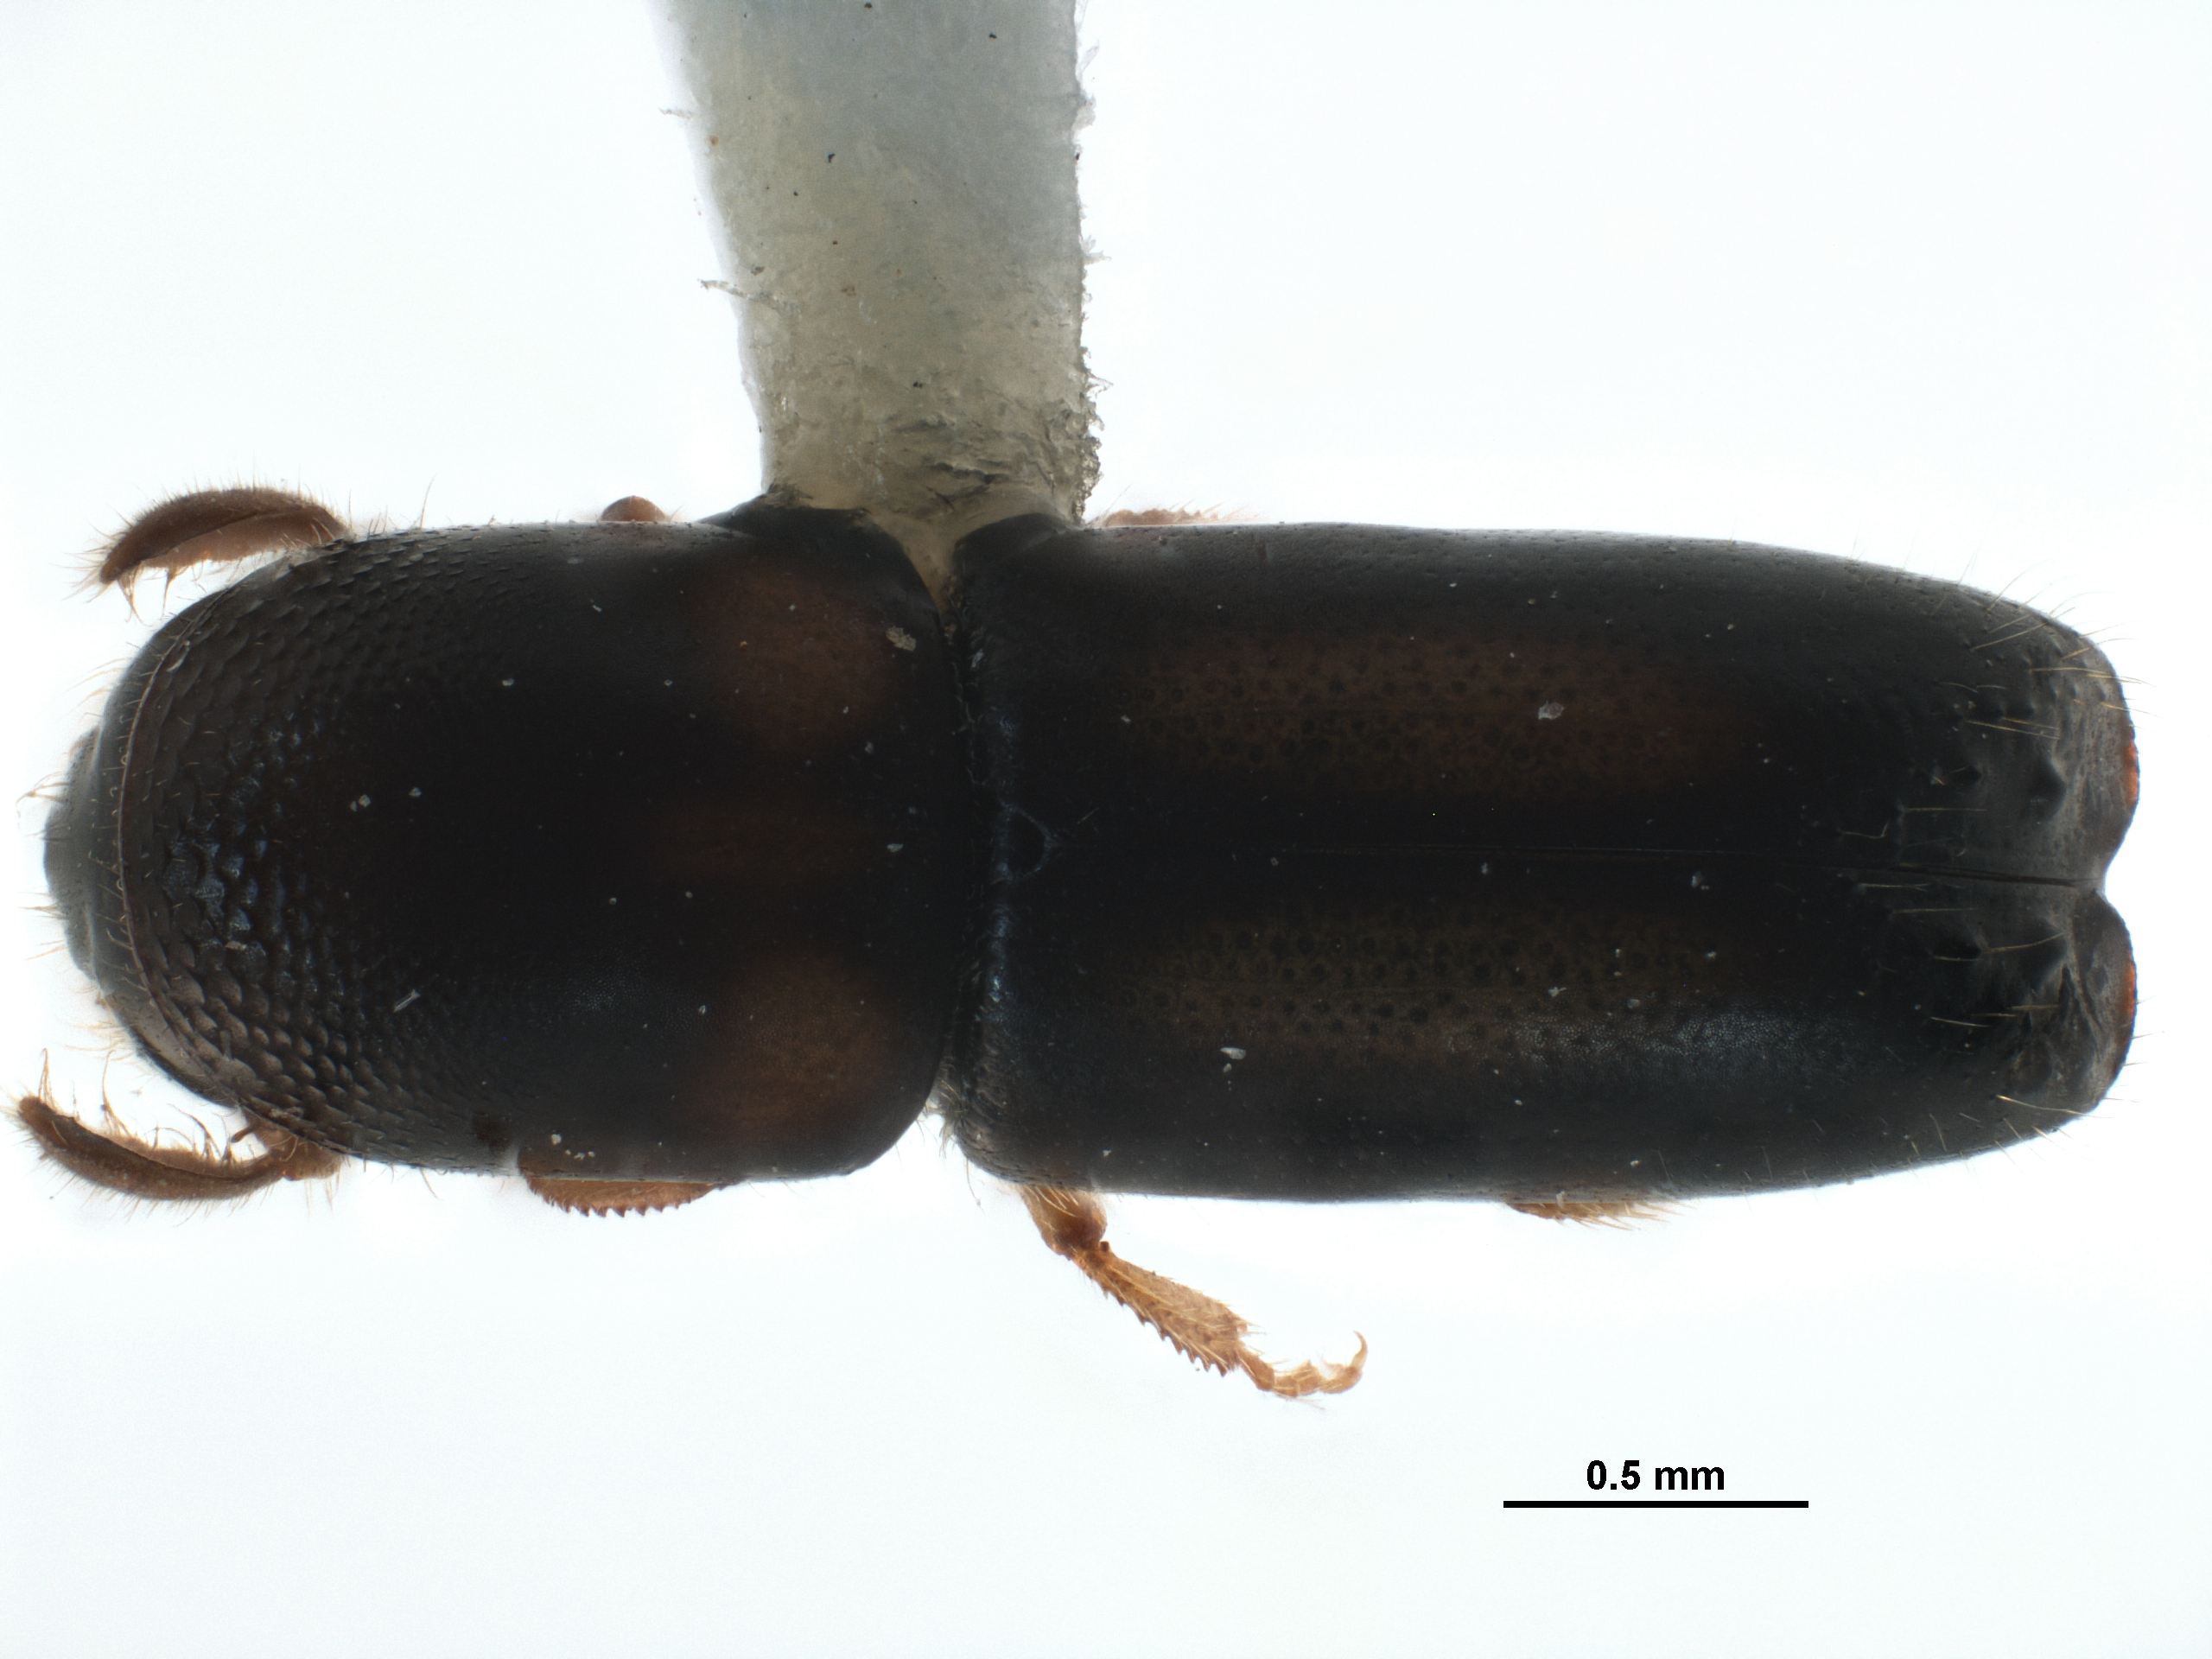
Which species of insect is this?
Monarthrum bicolor
